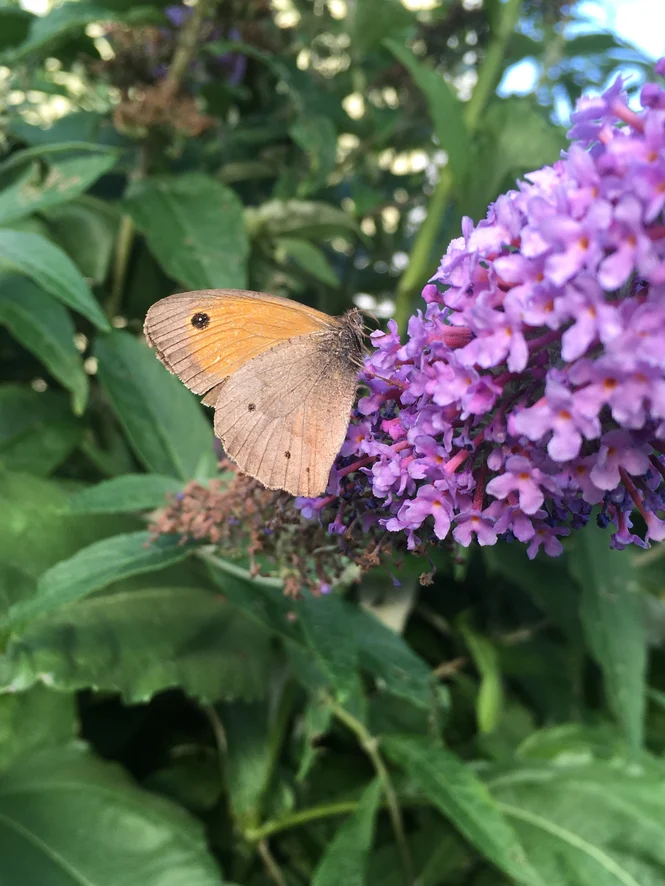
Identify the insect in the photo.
Maniola jurtina
